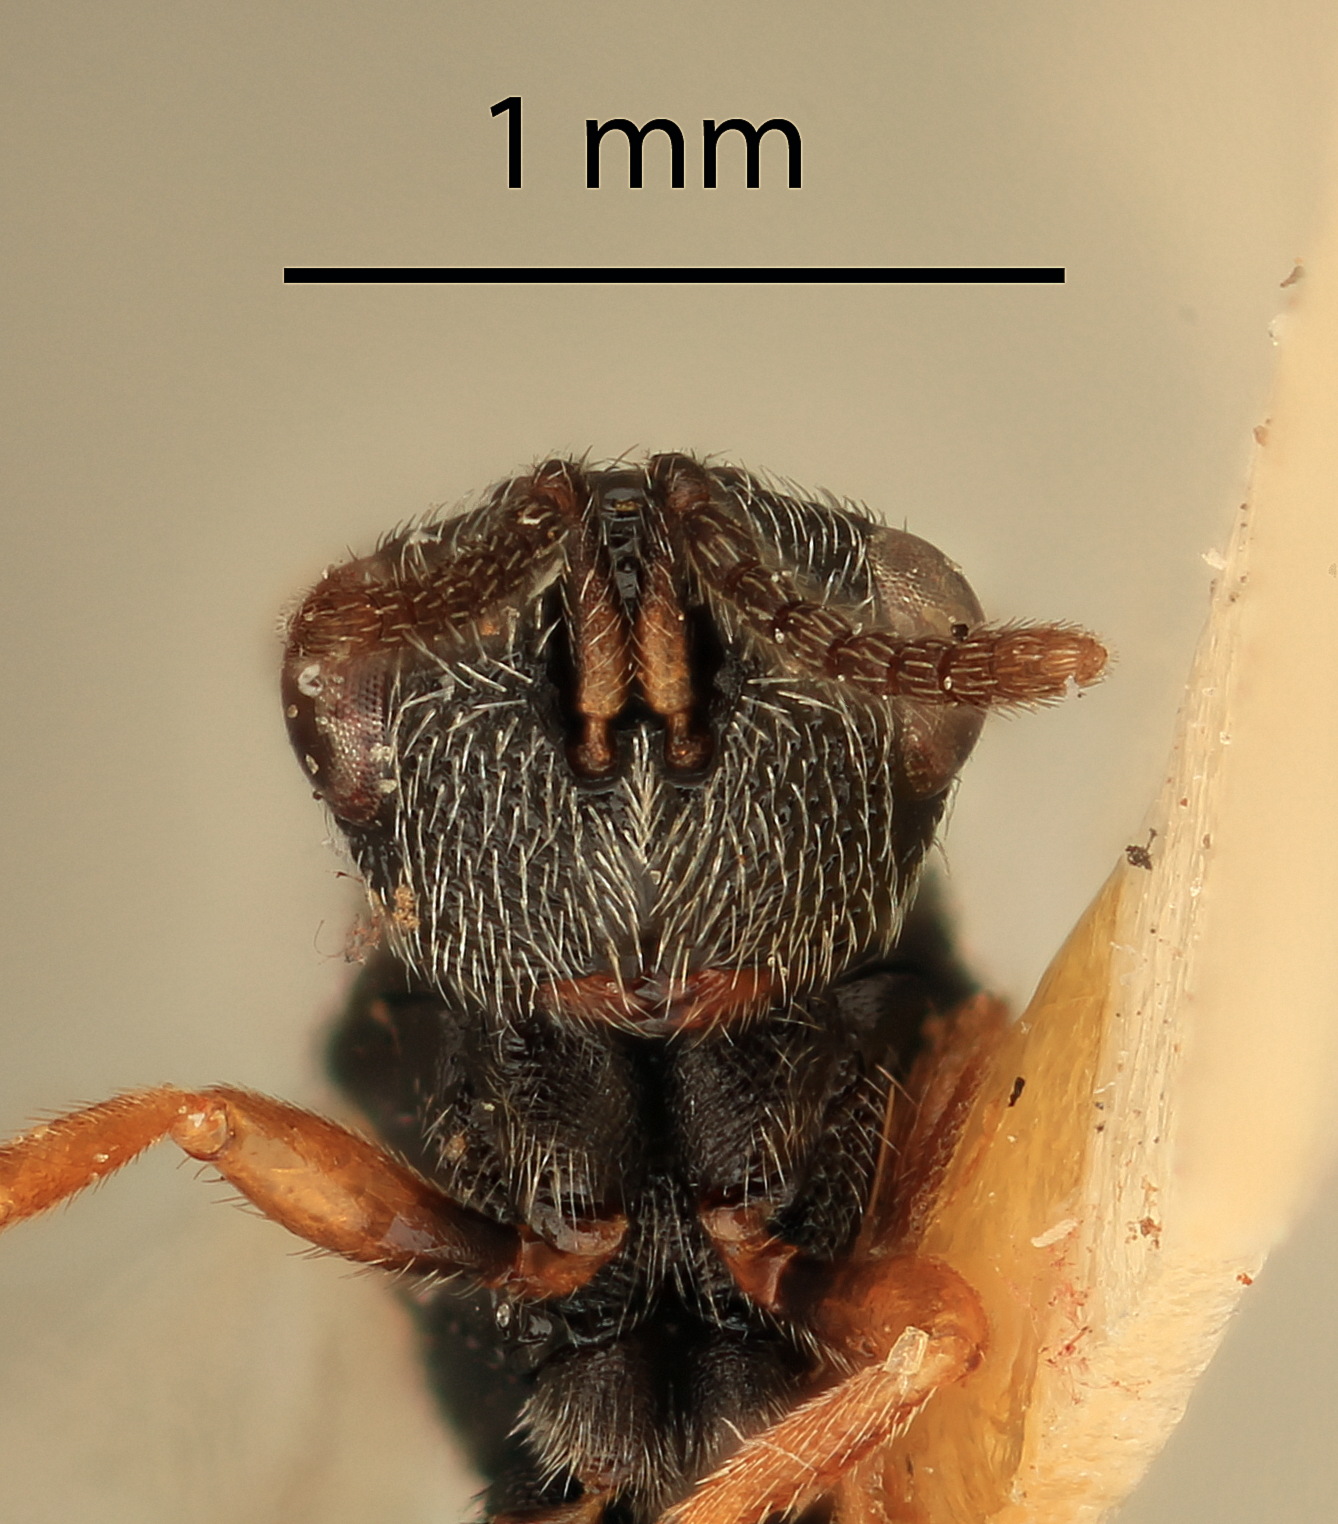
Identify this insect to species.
Eurytoma spongiosa
